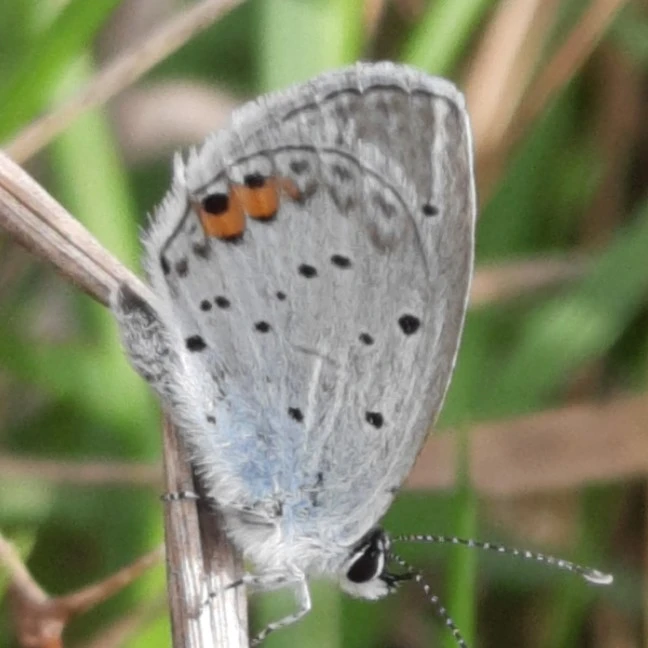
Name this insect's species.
Cupido argiades (also Elkalyce argiades)
